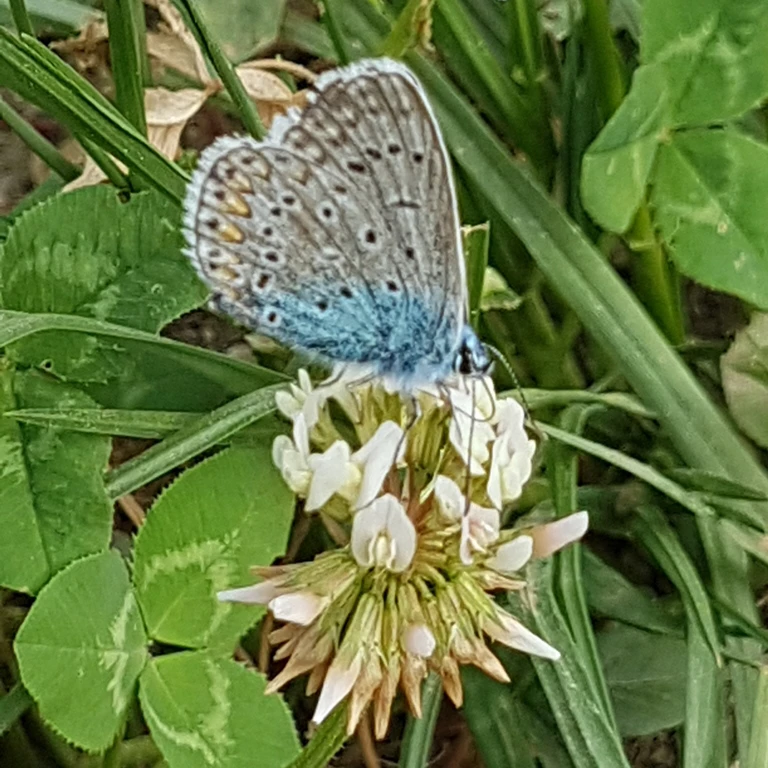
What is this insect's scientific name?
Polyommatus icarus
